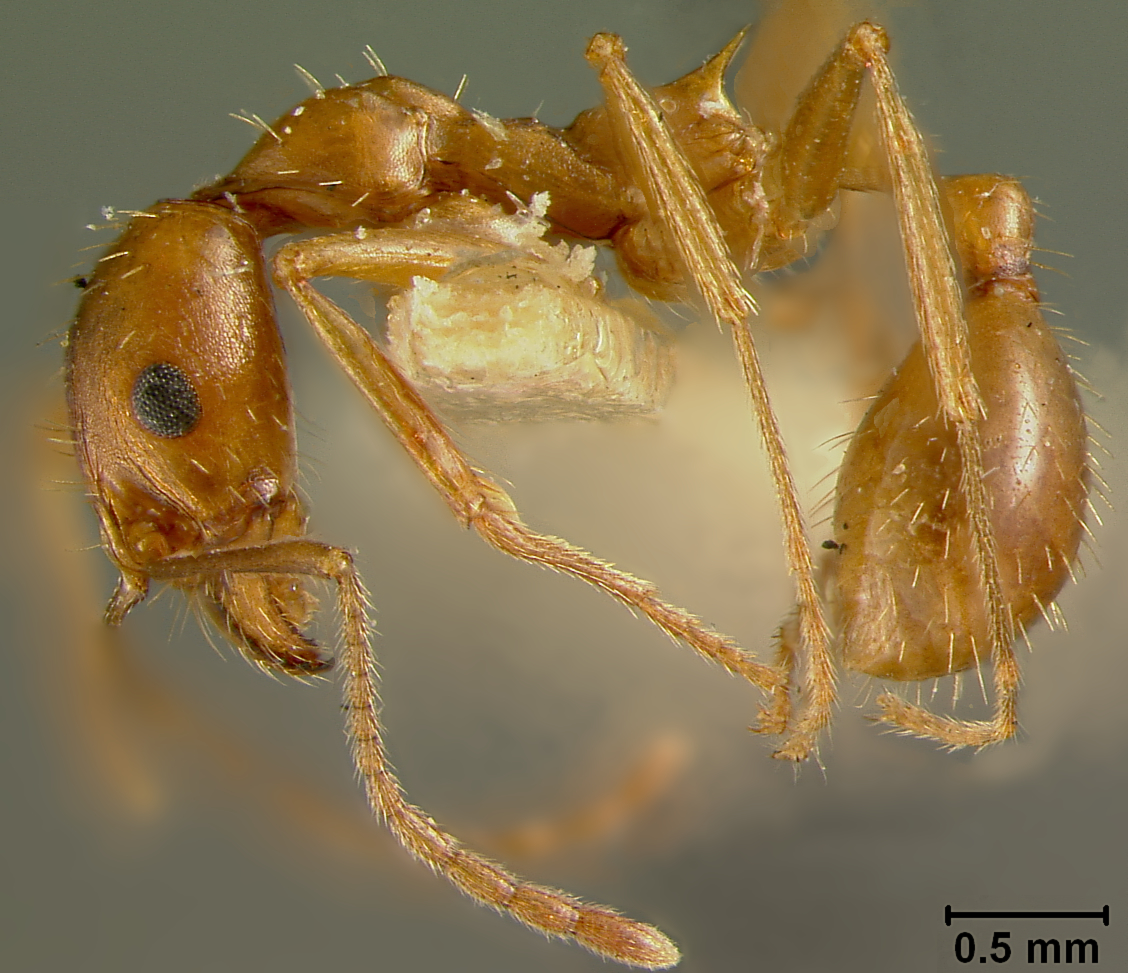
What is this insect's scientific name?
Aphaenogaster texana
